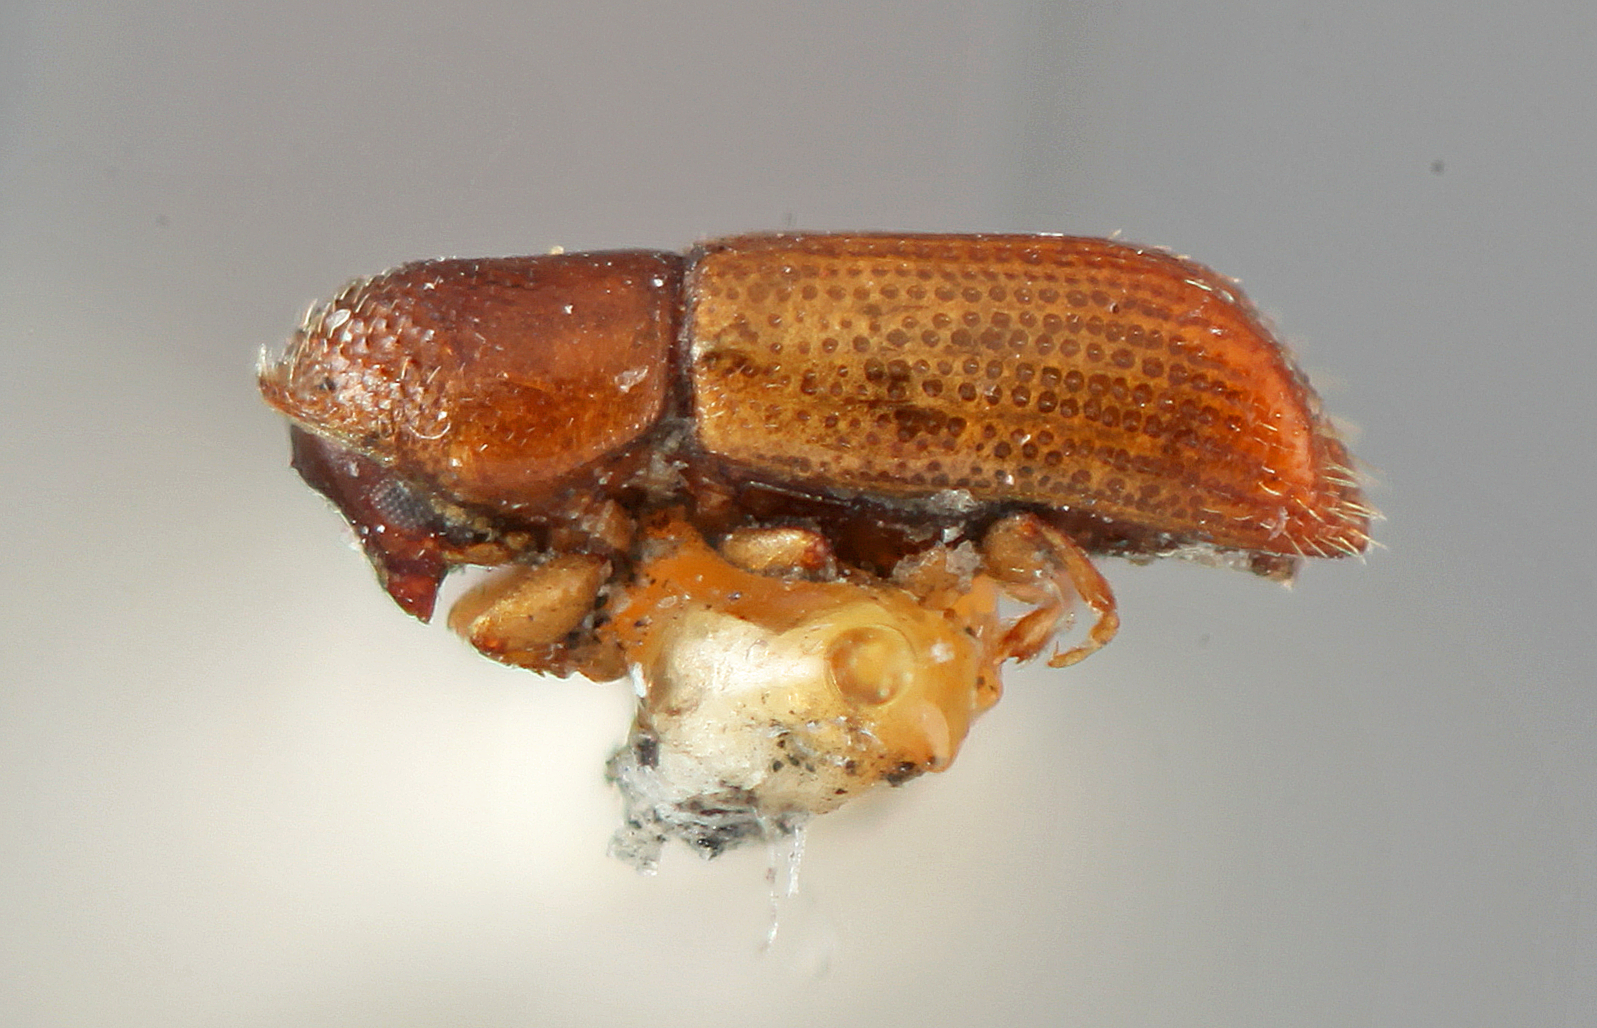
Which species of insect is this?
Pityophthorus elegans
